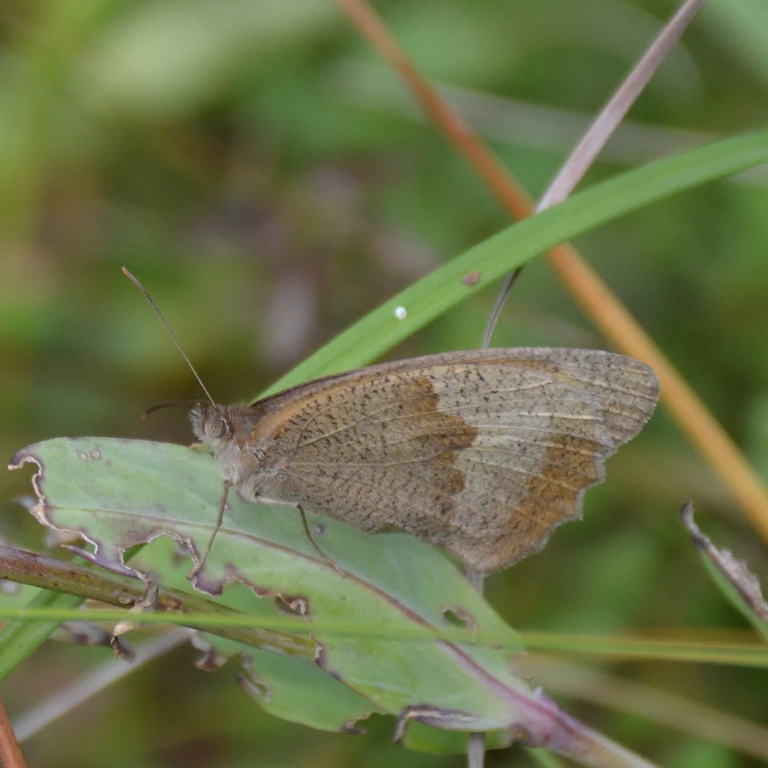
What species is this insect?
Maniola jurtina
